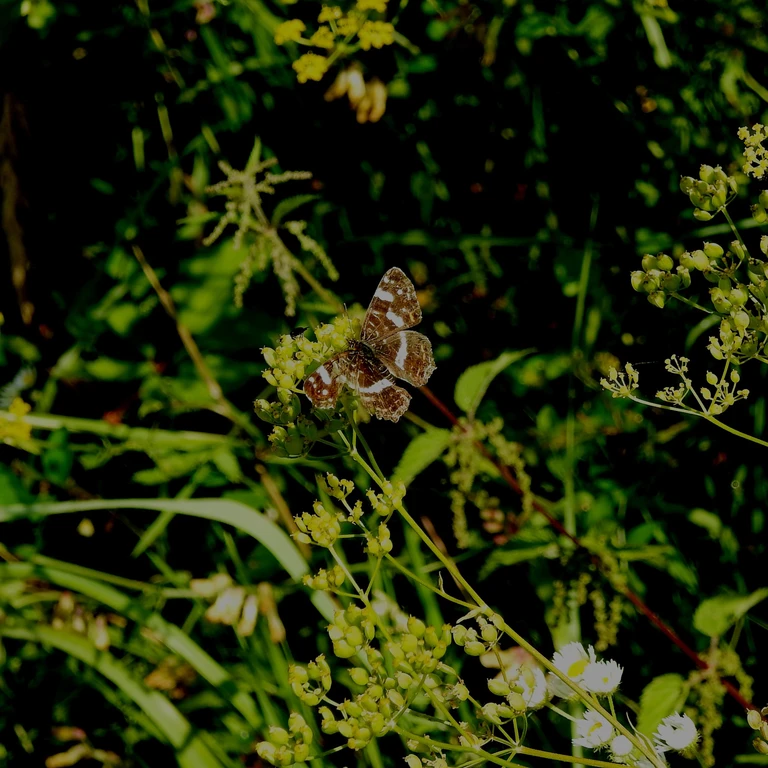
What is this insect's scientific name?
Araschnia levana
